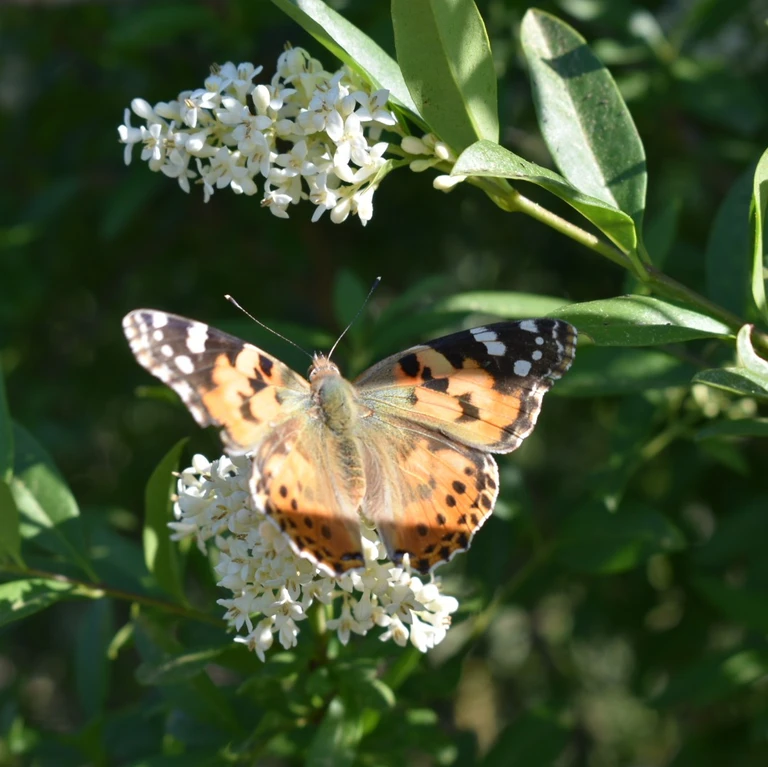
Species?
Vanessa cardui
